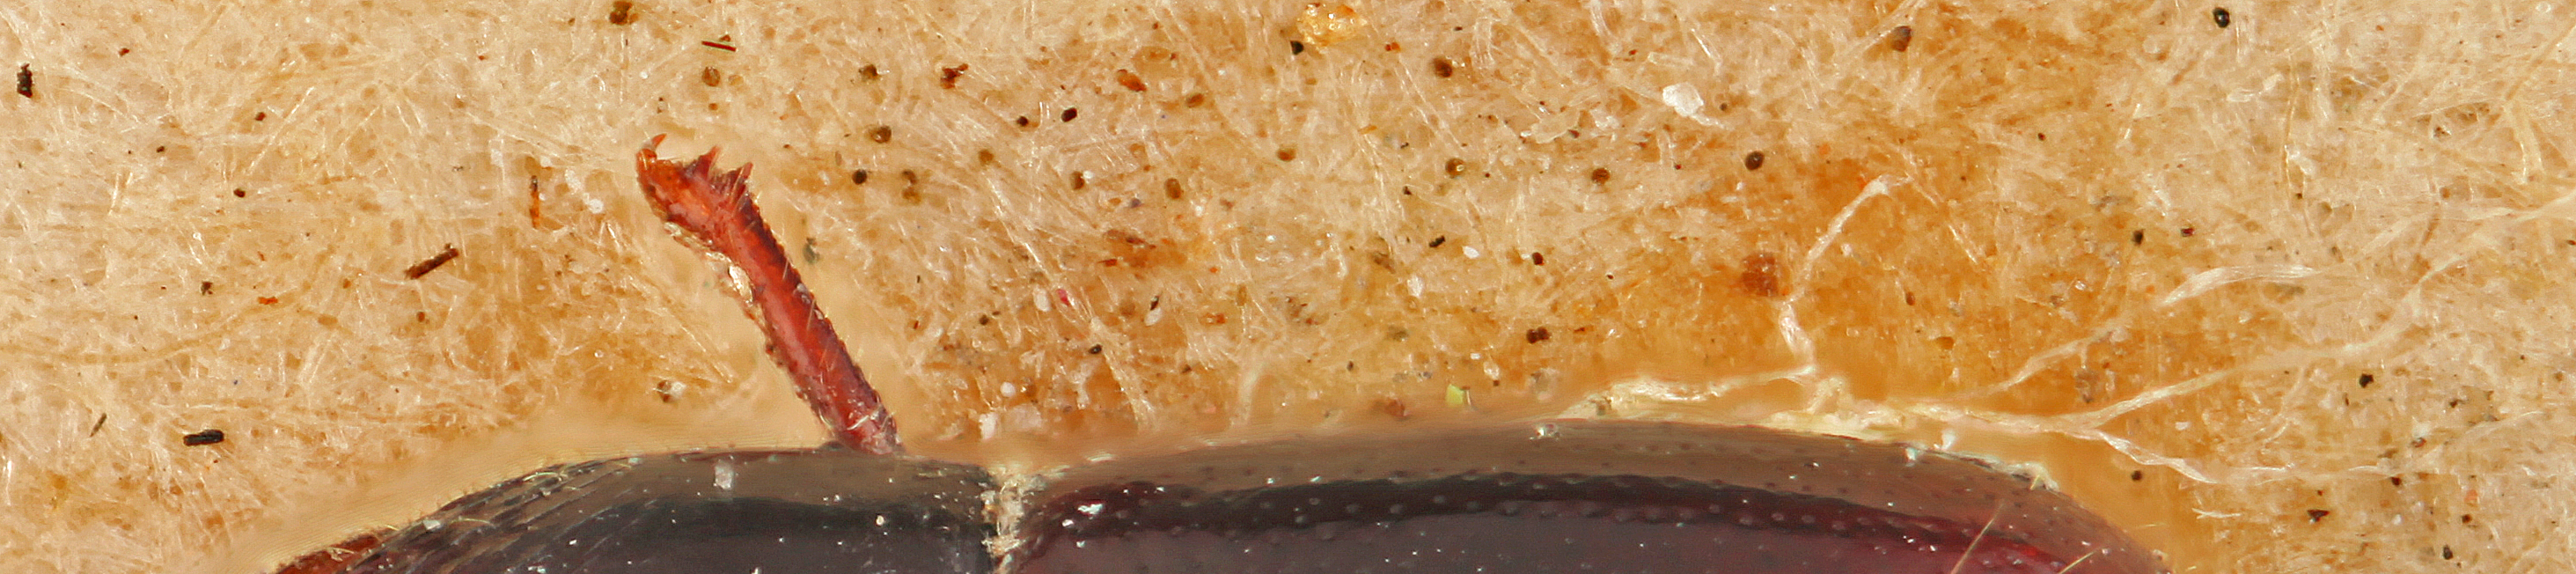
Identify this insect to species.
Corthylus bolivianus
